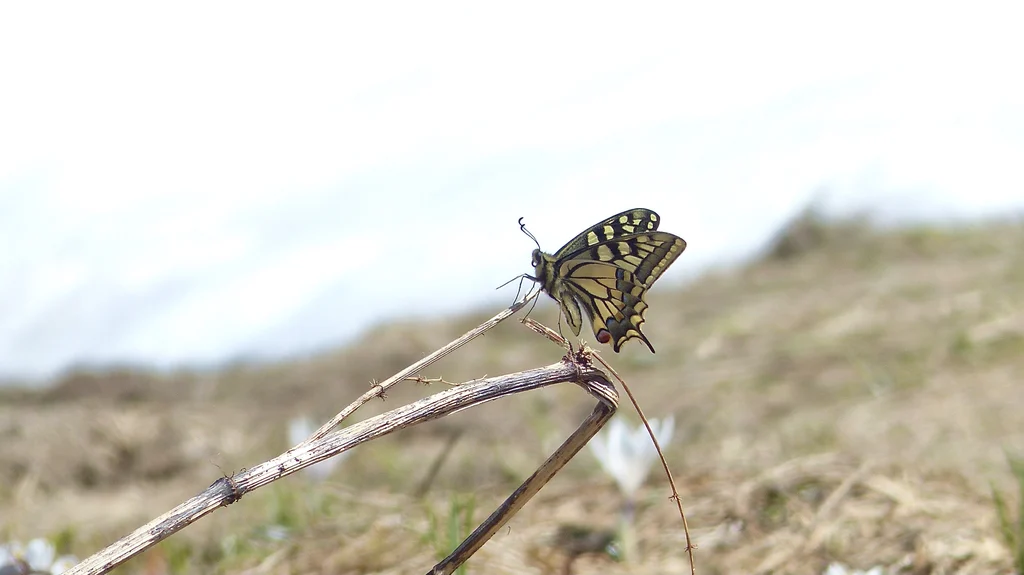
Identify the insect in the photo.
Papilio machaon
